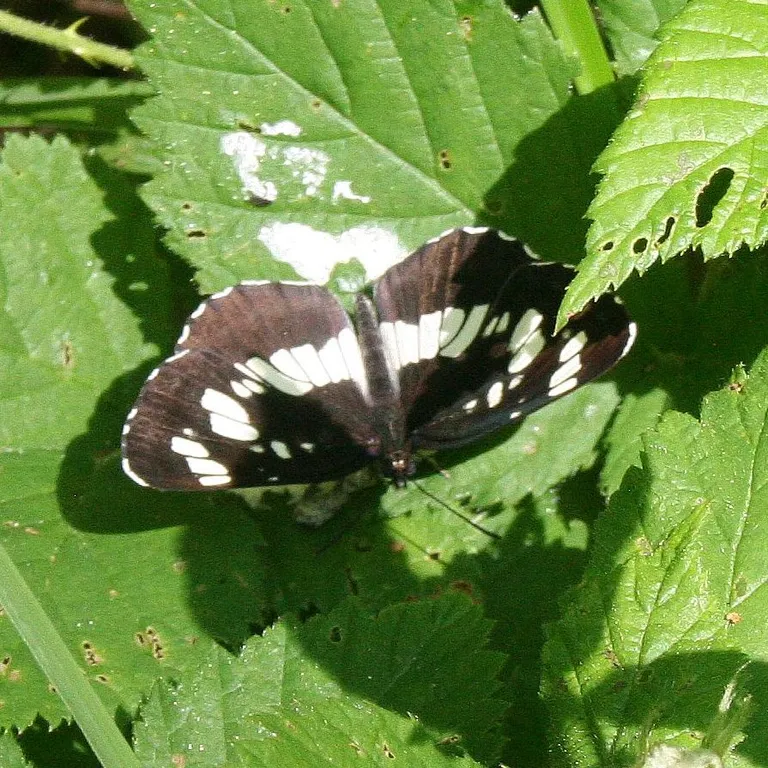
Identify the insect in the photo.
Neptis rivularis
